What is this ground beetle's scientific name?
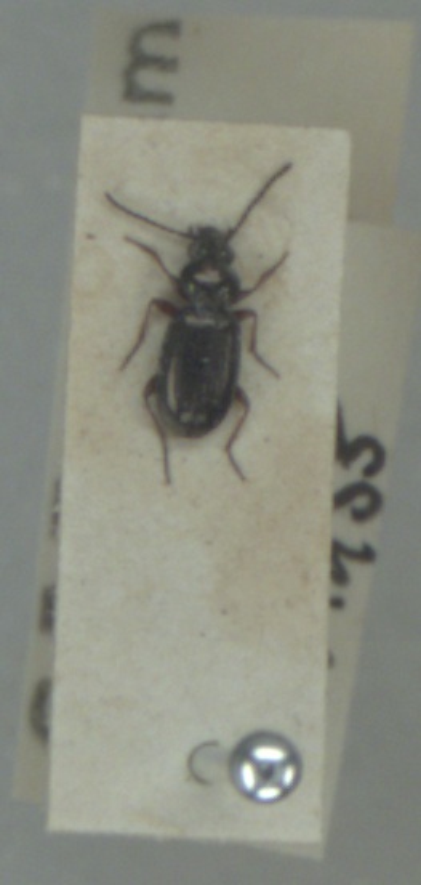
Bembidion lampros
